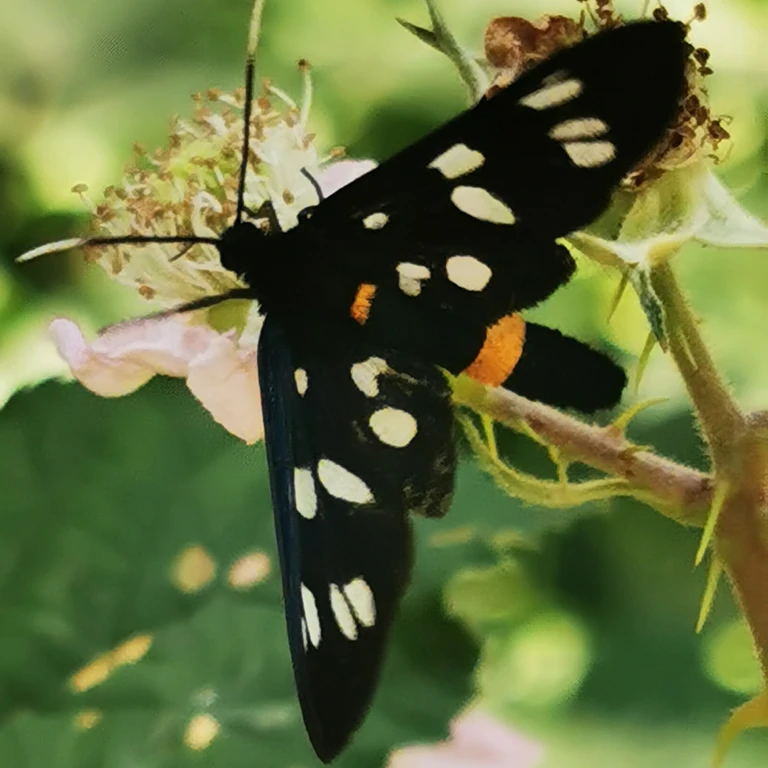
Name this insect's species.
Amata phegea
